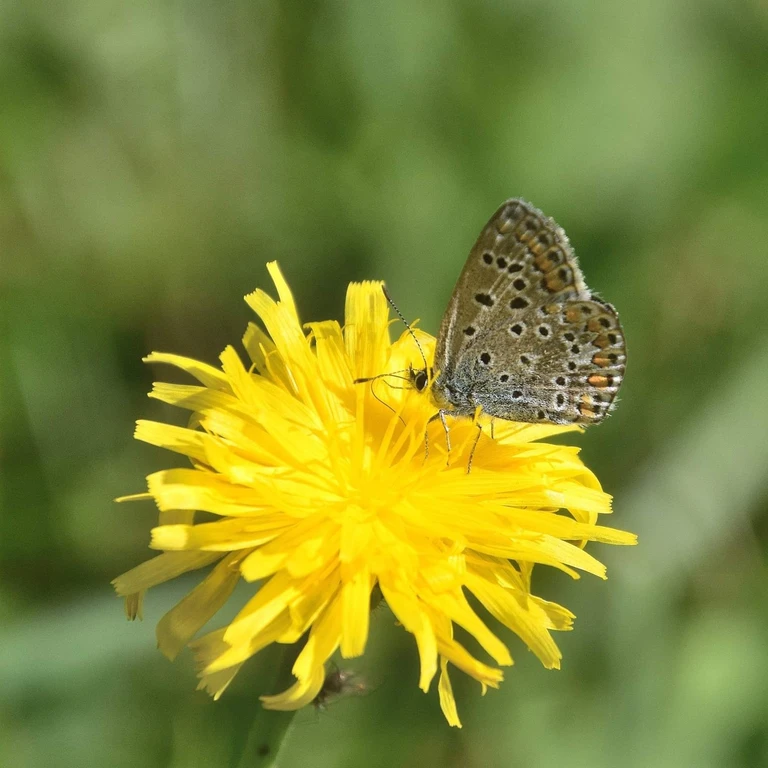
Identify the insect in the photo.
Polyommatus icarus
